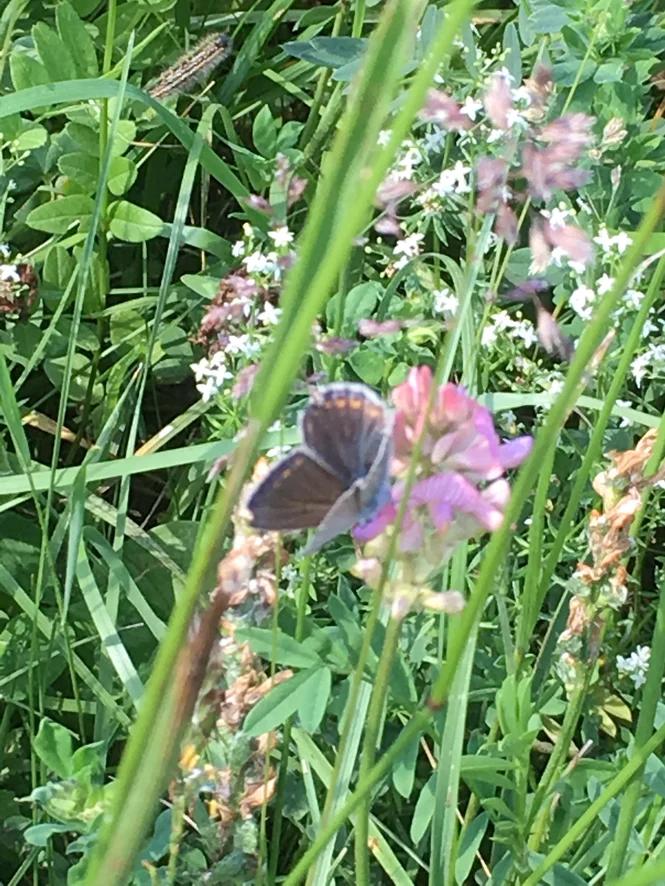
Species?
Polyommatus thersites
